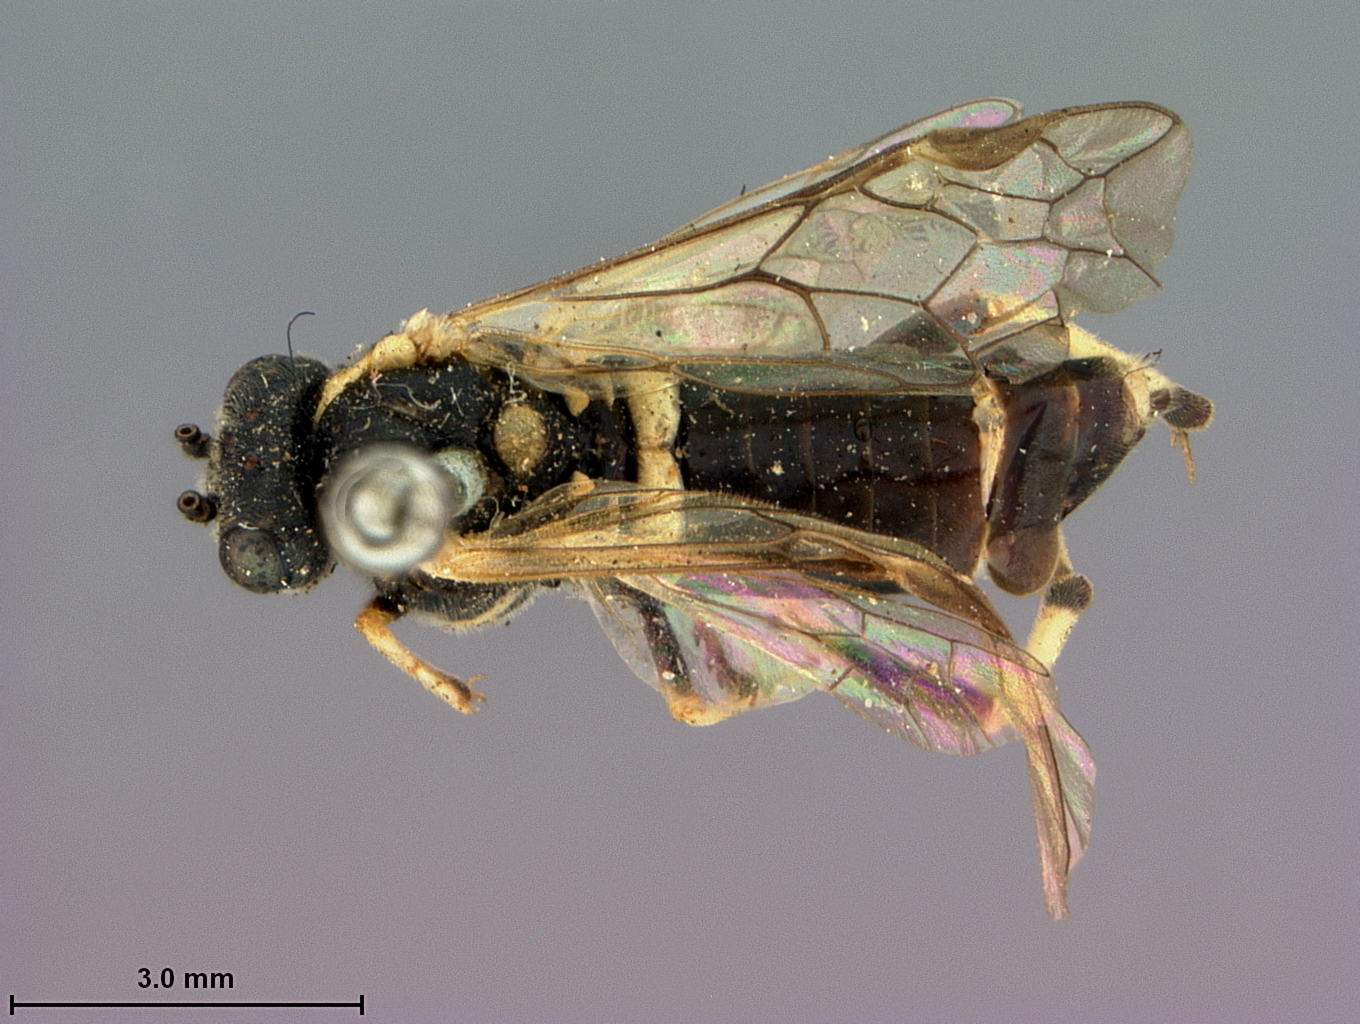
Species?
Macrophya sambuci
